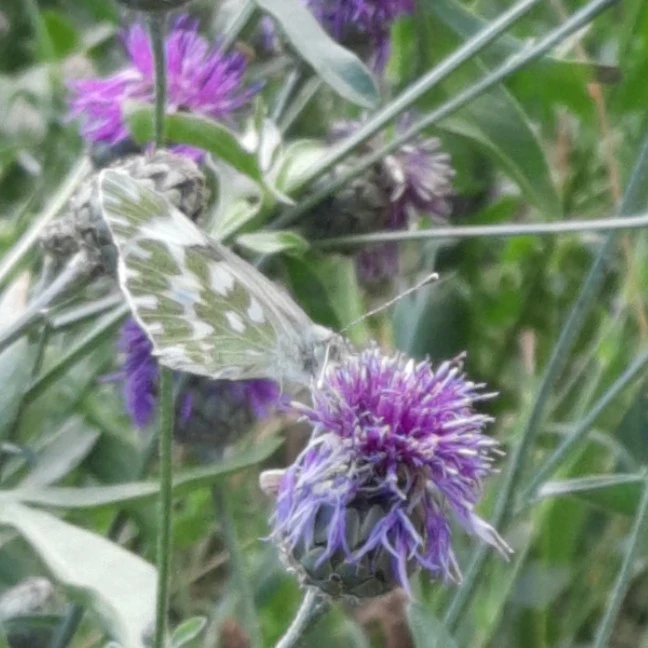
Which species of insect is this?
Pontia edusa
